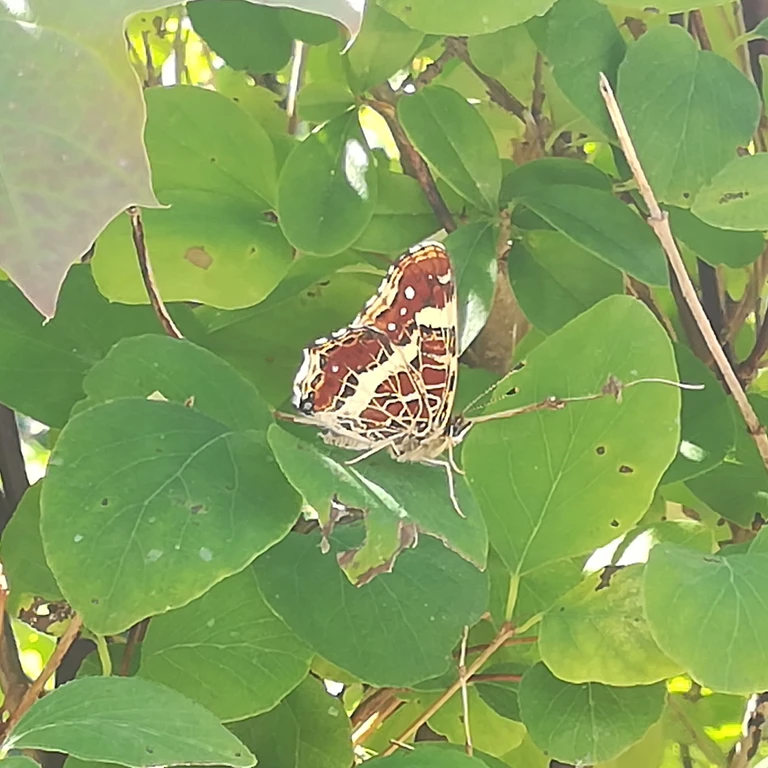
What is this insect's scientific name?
Araschnia levana
